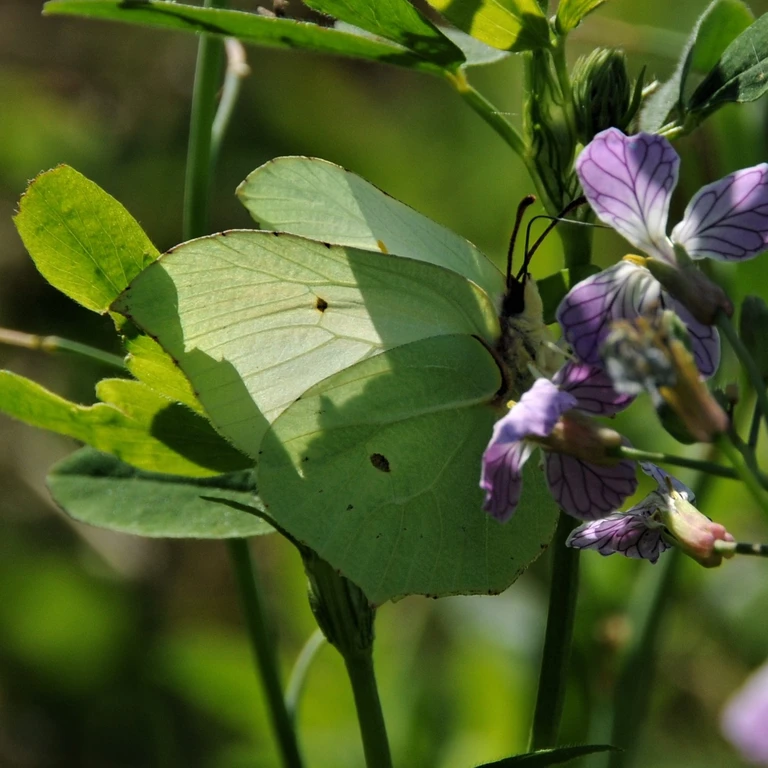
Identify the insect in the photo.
Gonepteryx rhamni
